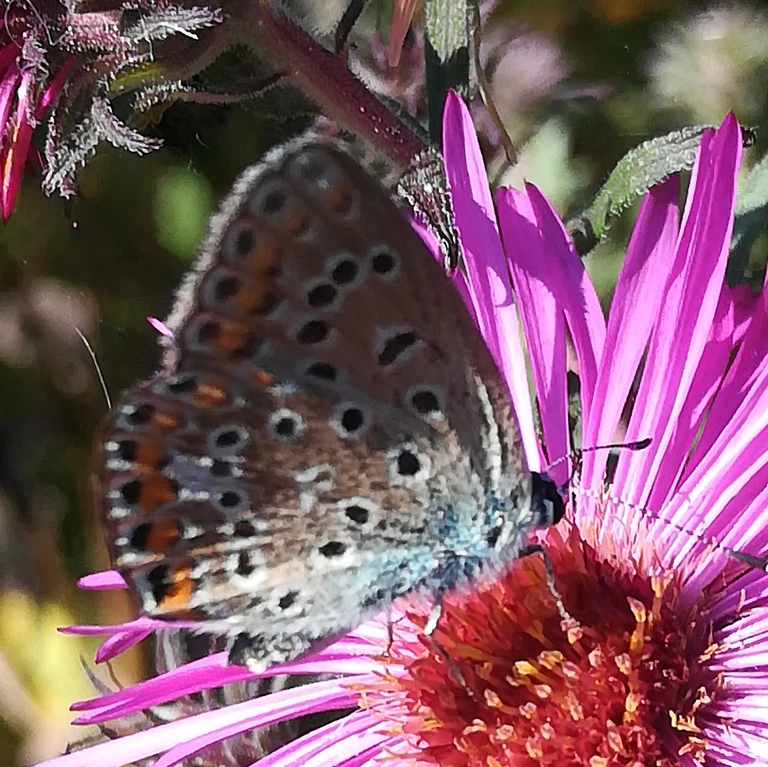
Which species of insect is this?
Polyommatus icarus
